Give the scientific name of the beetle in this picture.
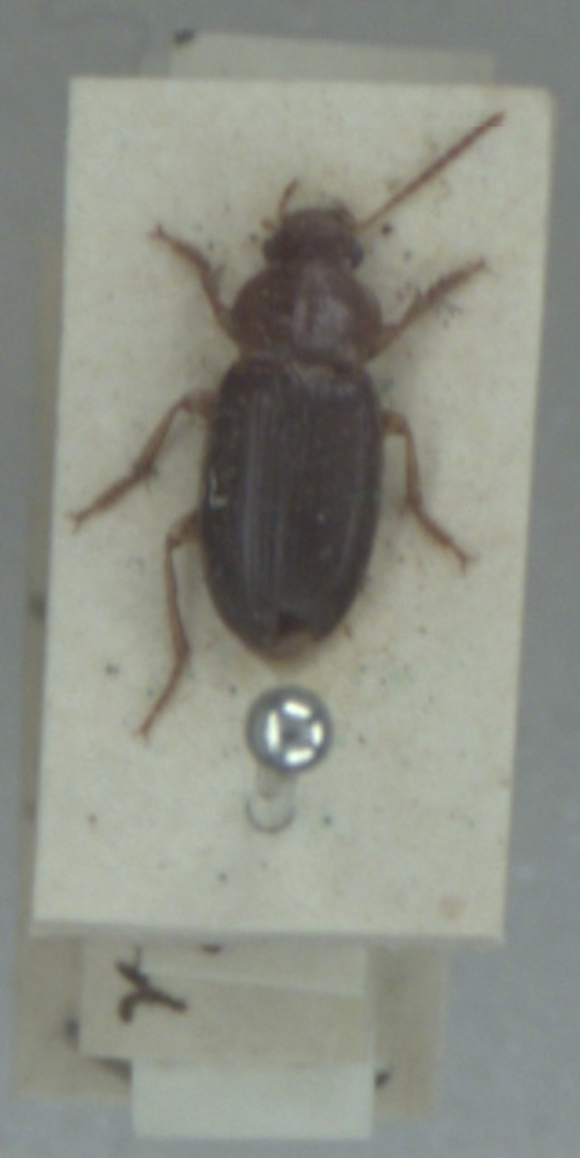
Ophonus melletii
